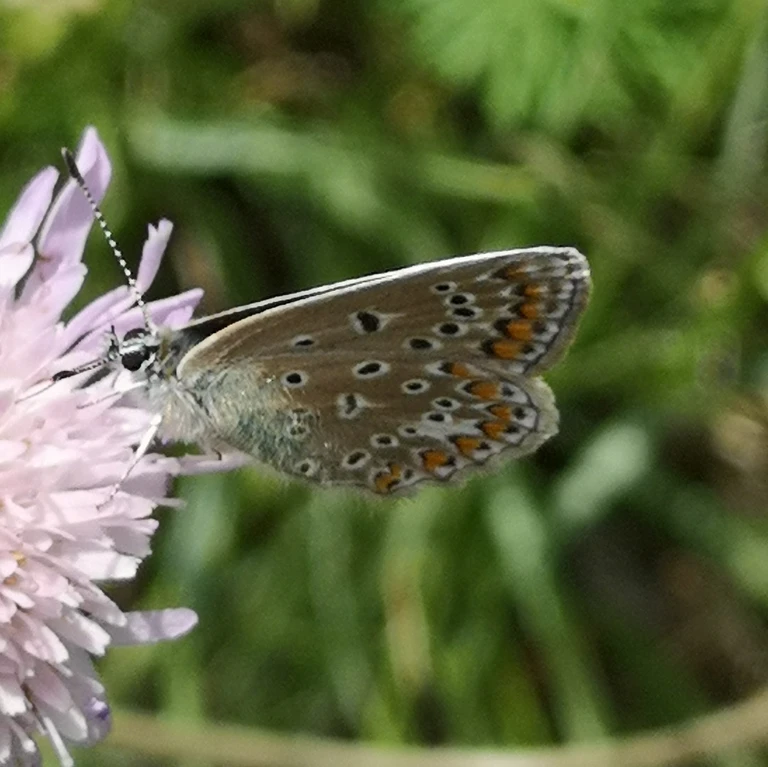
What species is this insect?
Polyommatus icarus
